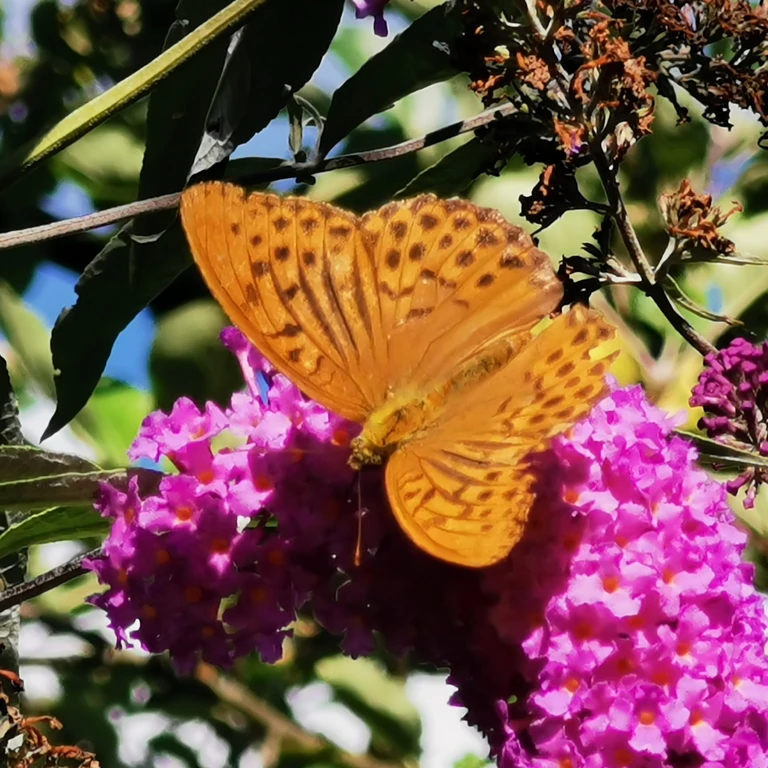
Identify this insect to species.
Argynnis paphia
